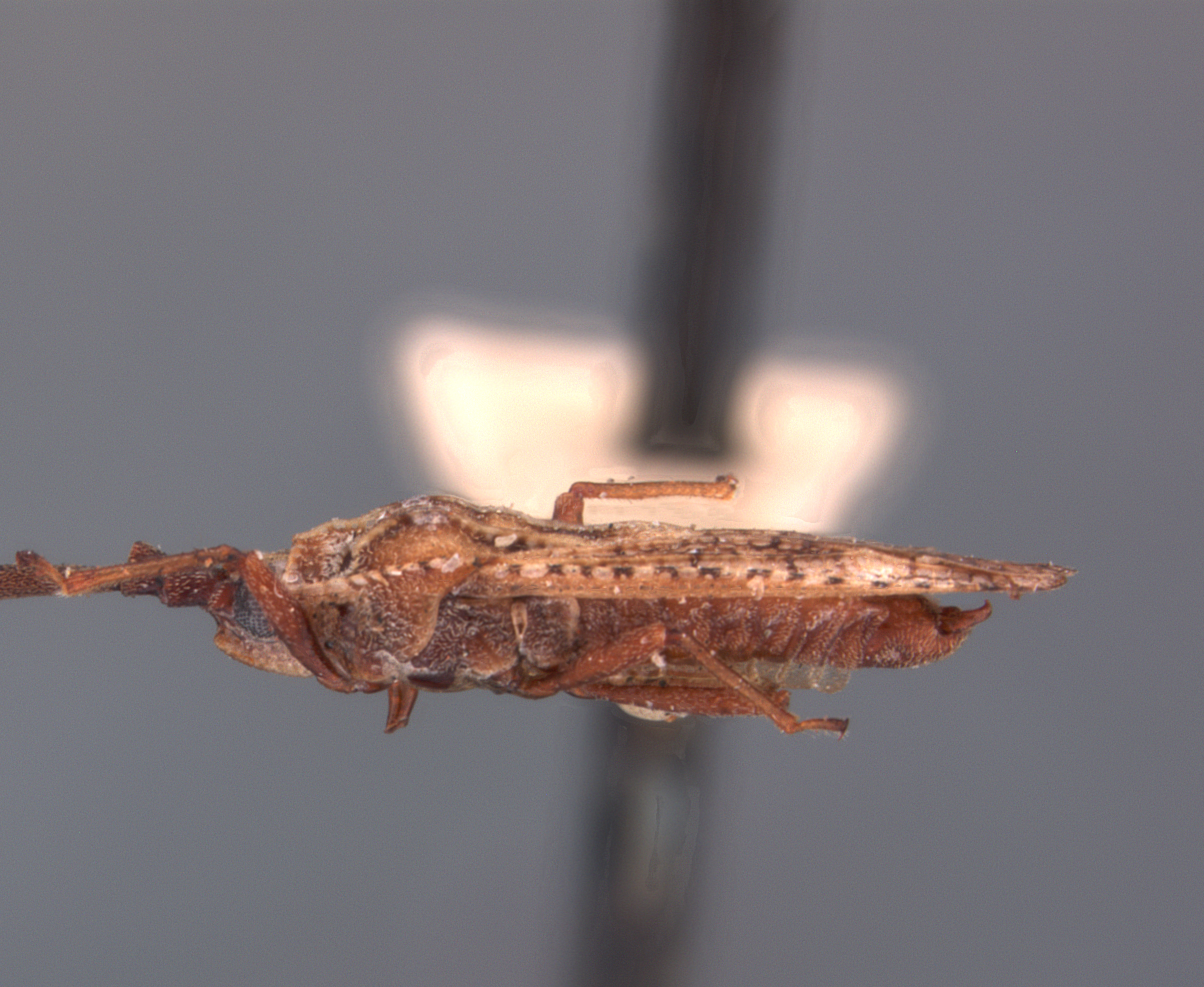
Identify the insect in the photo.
Paracopium congruum
